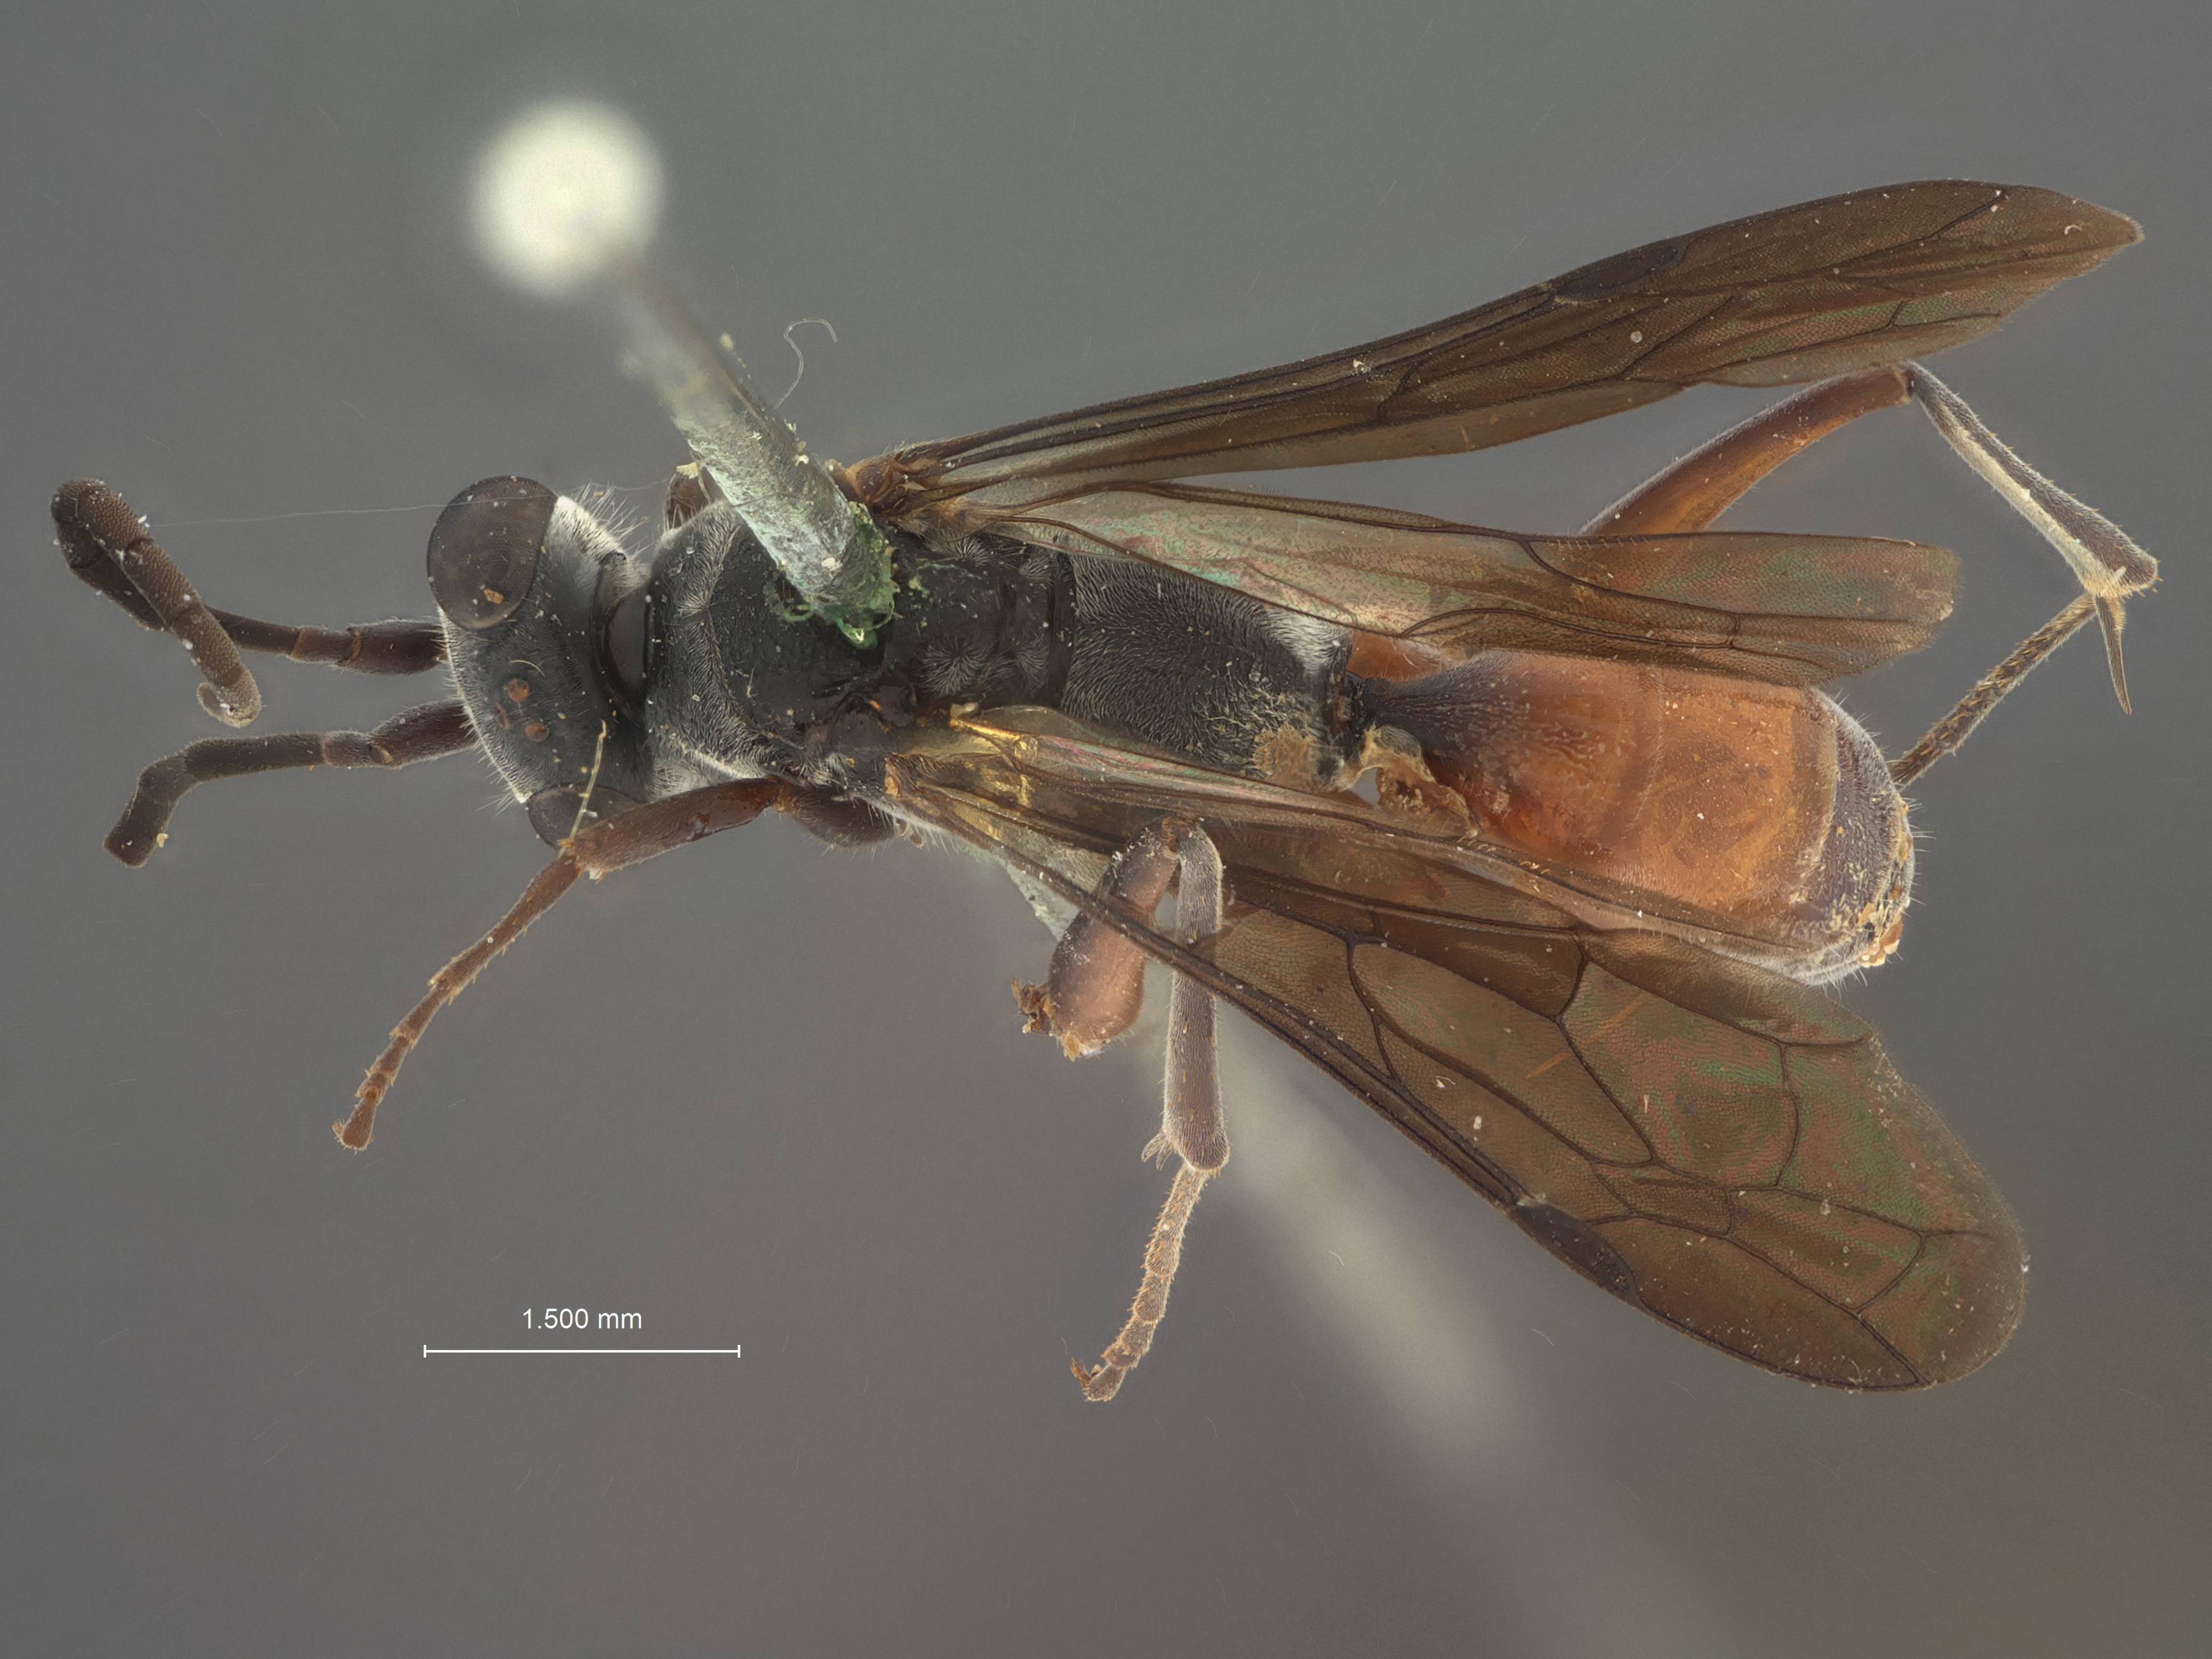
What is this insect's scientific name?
Pseudagenia hesione
